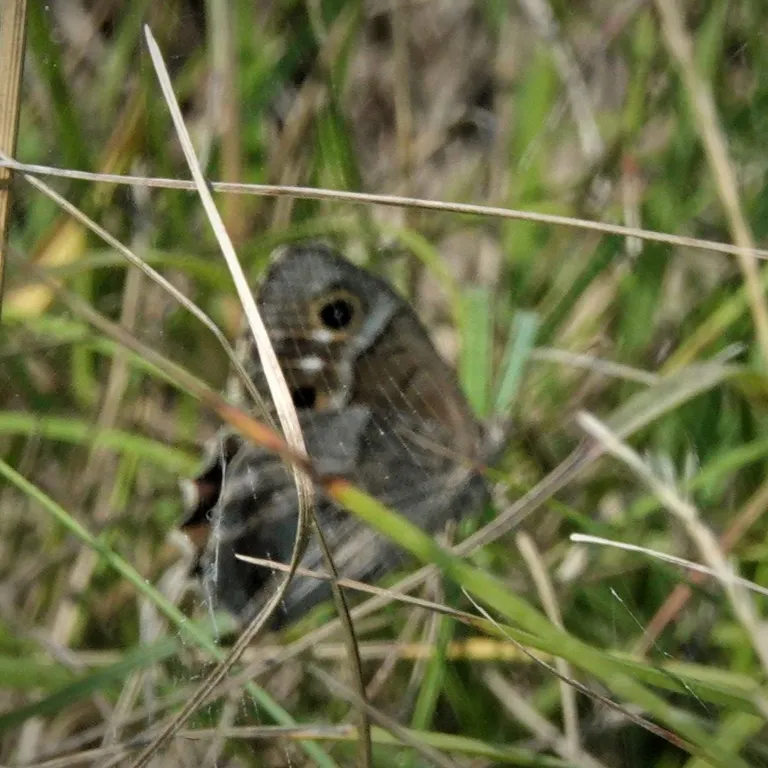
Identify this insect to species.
Hipparchia statilinus
